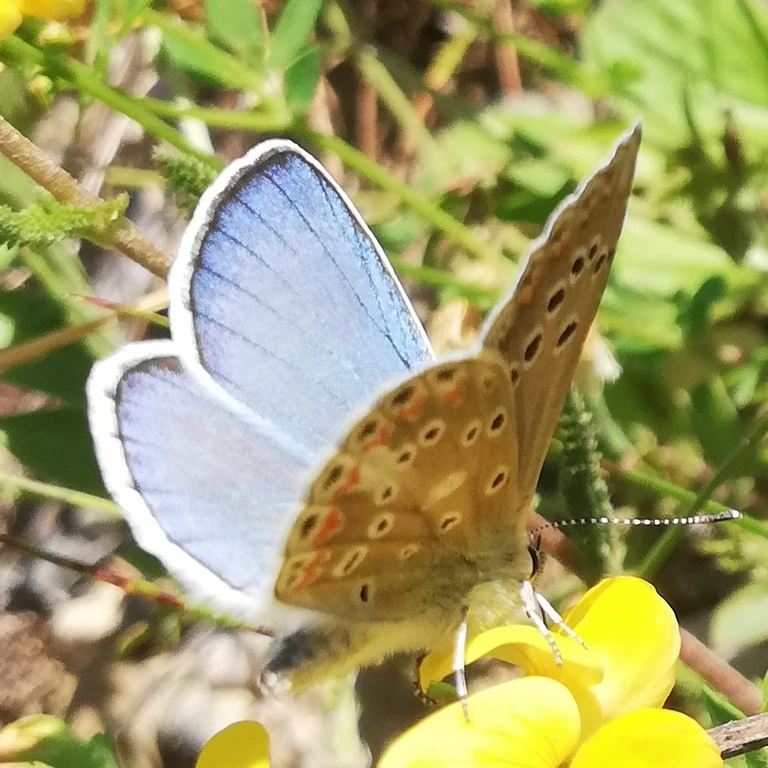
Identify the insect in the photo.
Polyommatus dorylas
